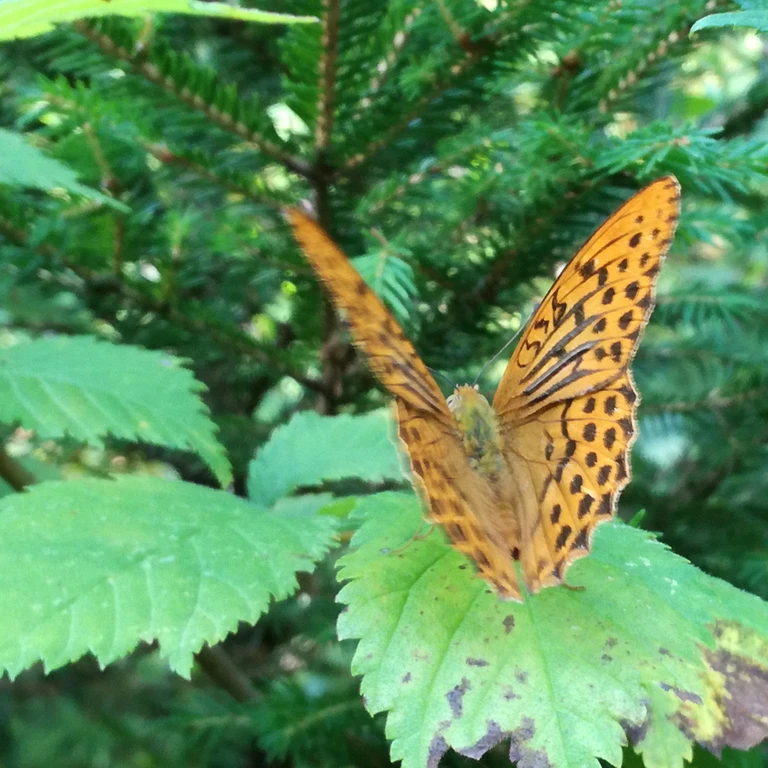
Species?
Argynnis paphia
